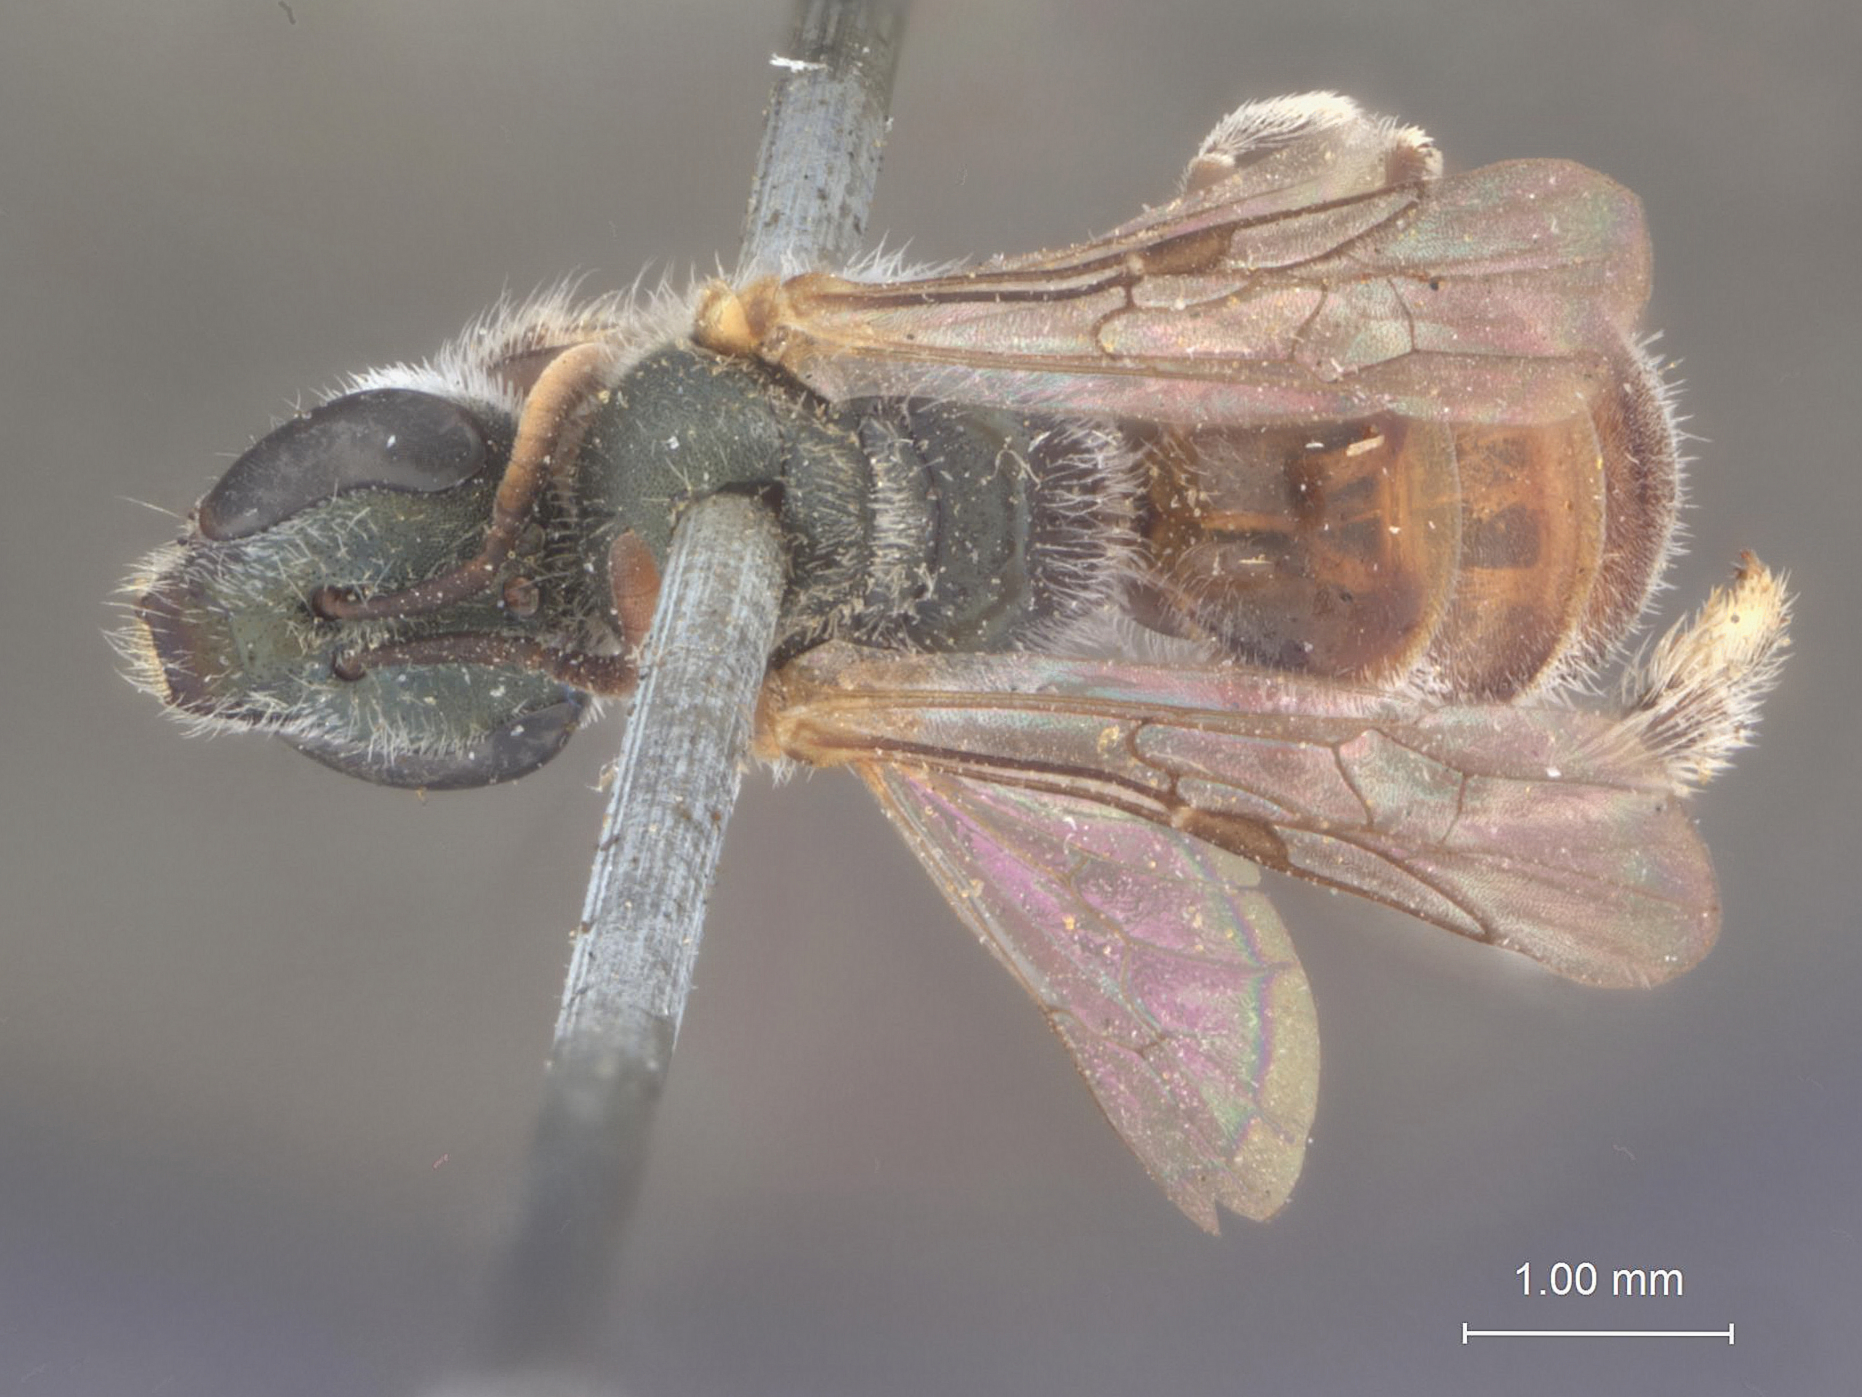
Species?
Halictus petrellus
